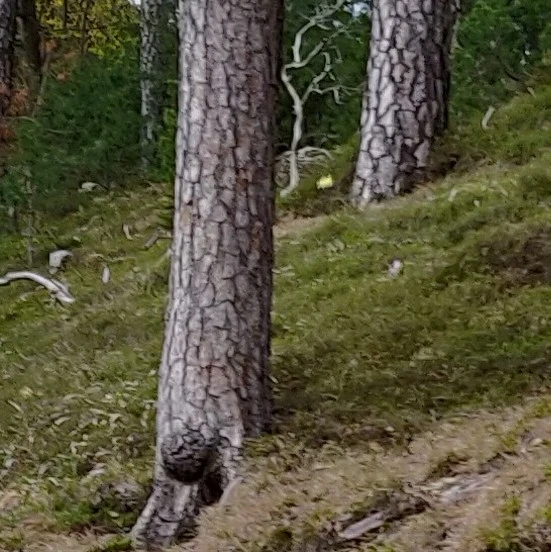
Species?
Gonepteryx rhamni
